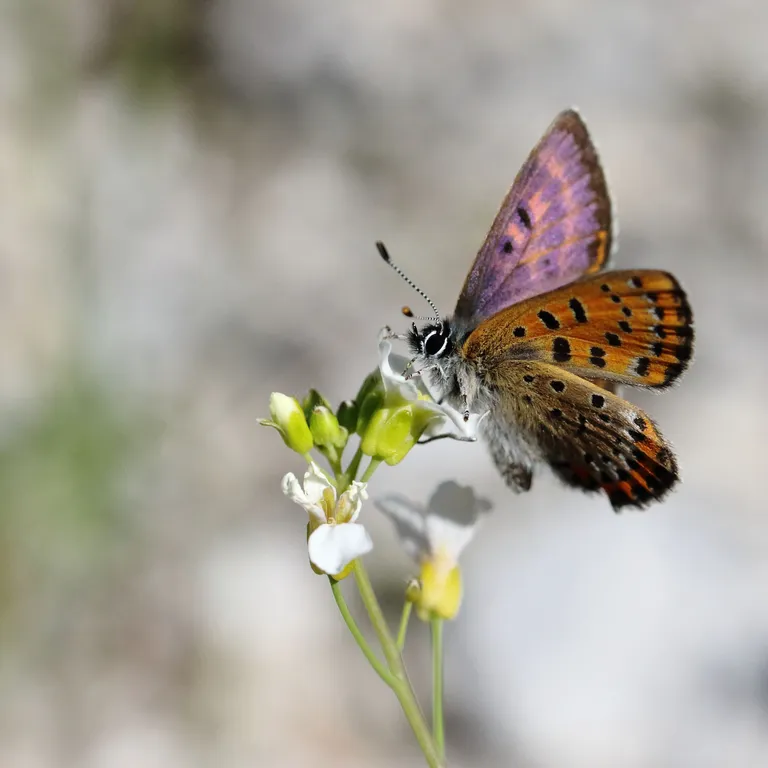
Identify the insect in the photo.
Lycaena helle (also Helleia helle)
